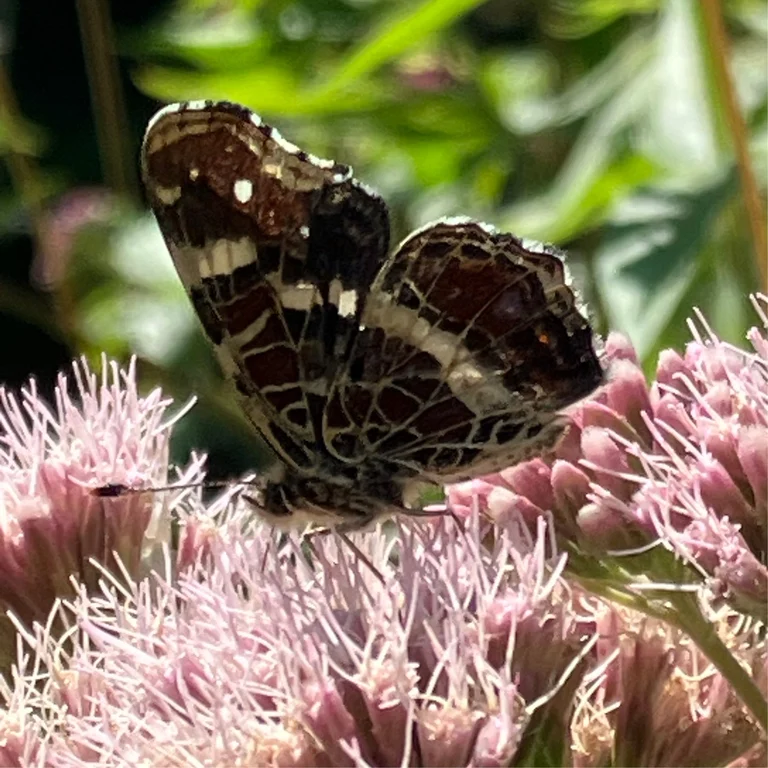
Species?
Araschnia levana
